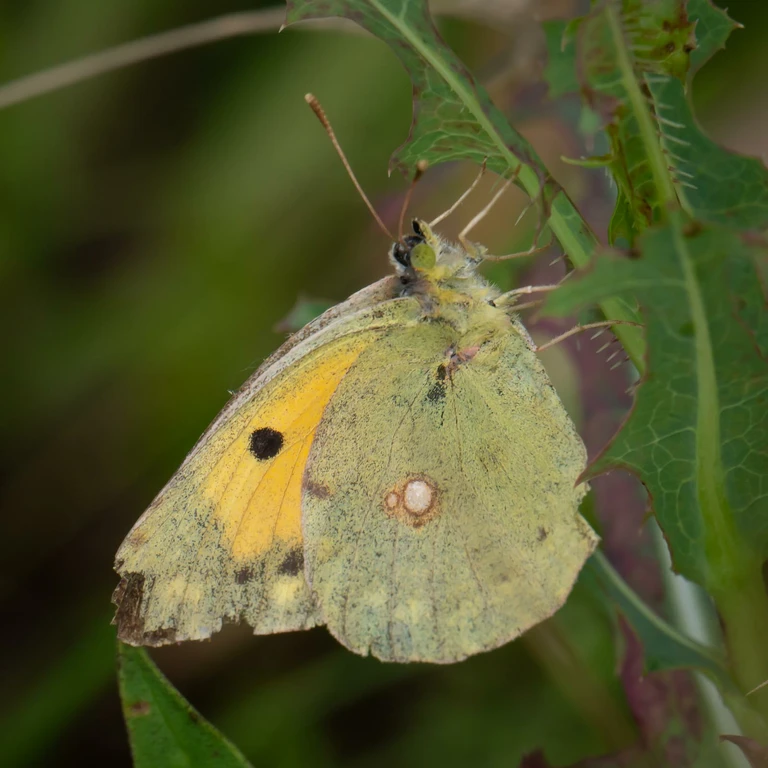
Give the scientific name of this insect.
Colias croceus
